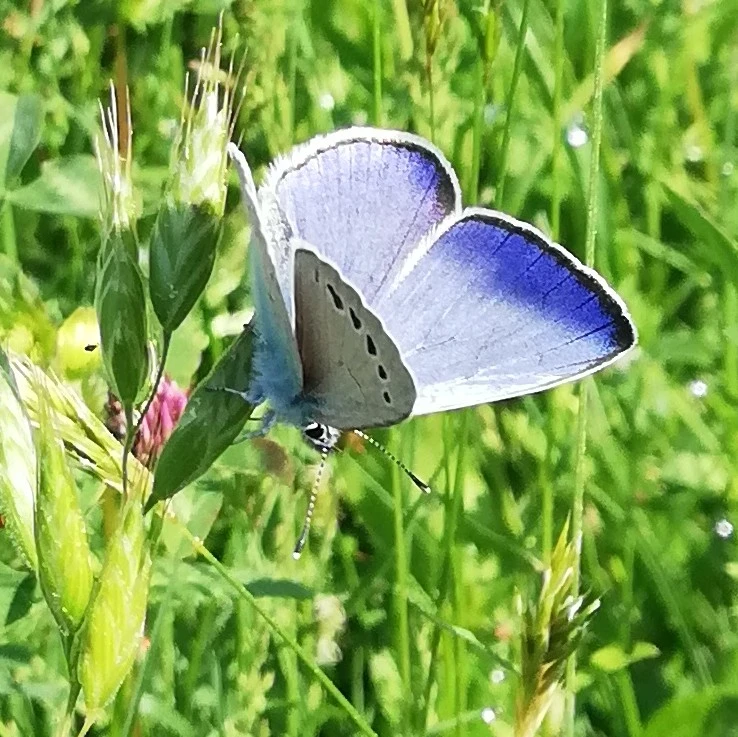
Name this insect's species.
Glaucopsyche alexis
